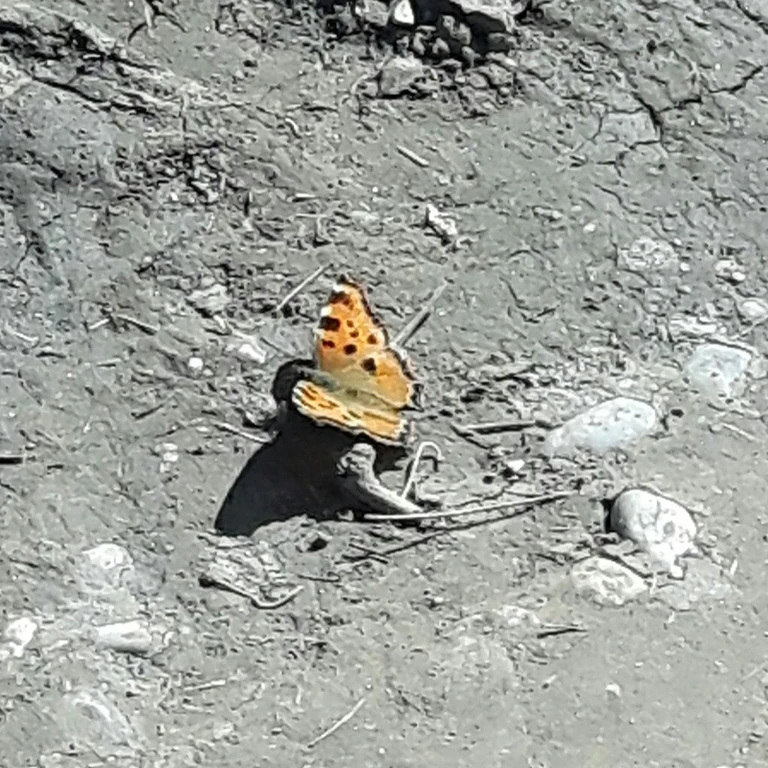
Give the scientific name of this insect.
Nymphalis polychloros
